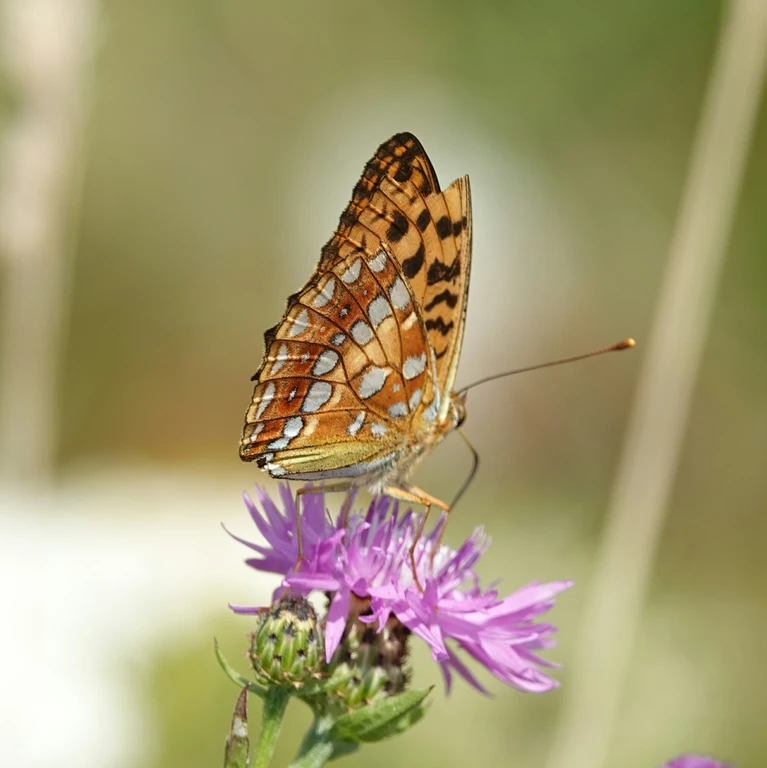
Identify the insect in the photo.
Fabriciana adippe
